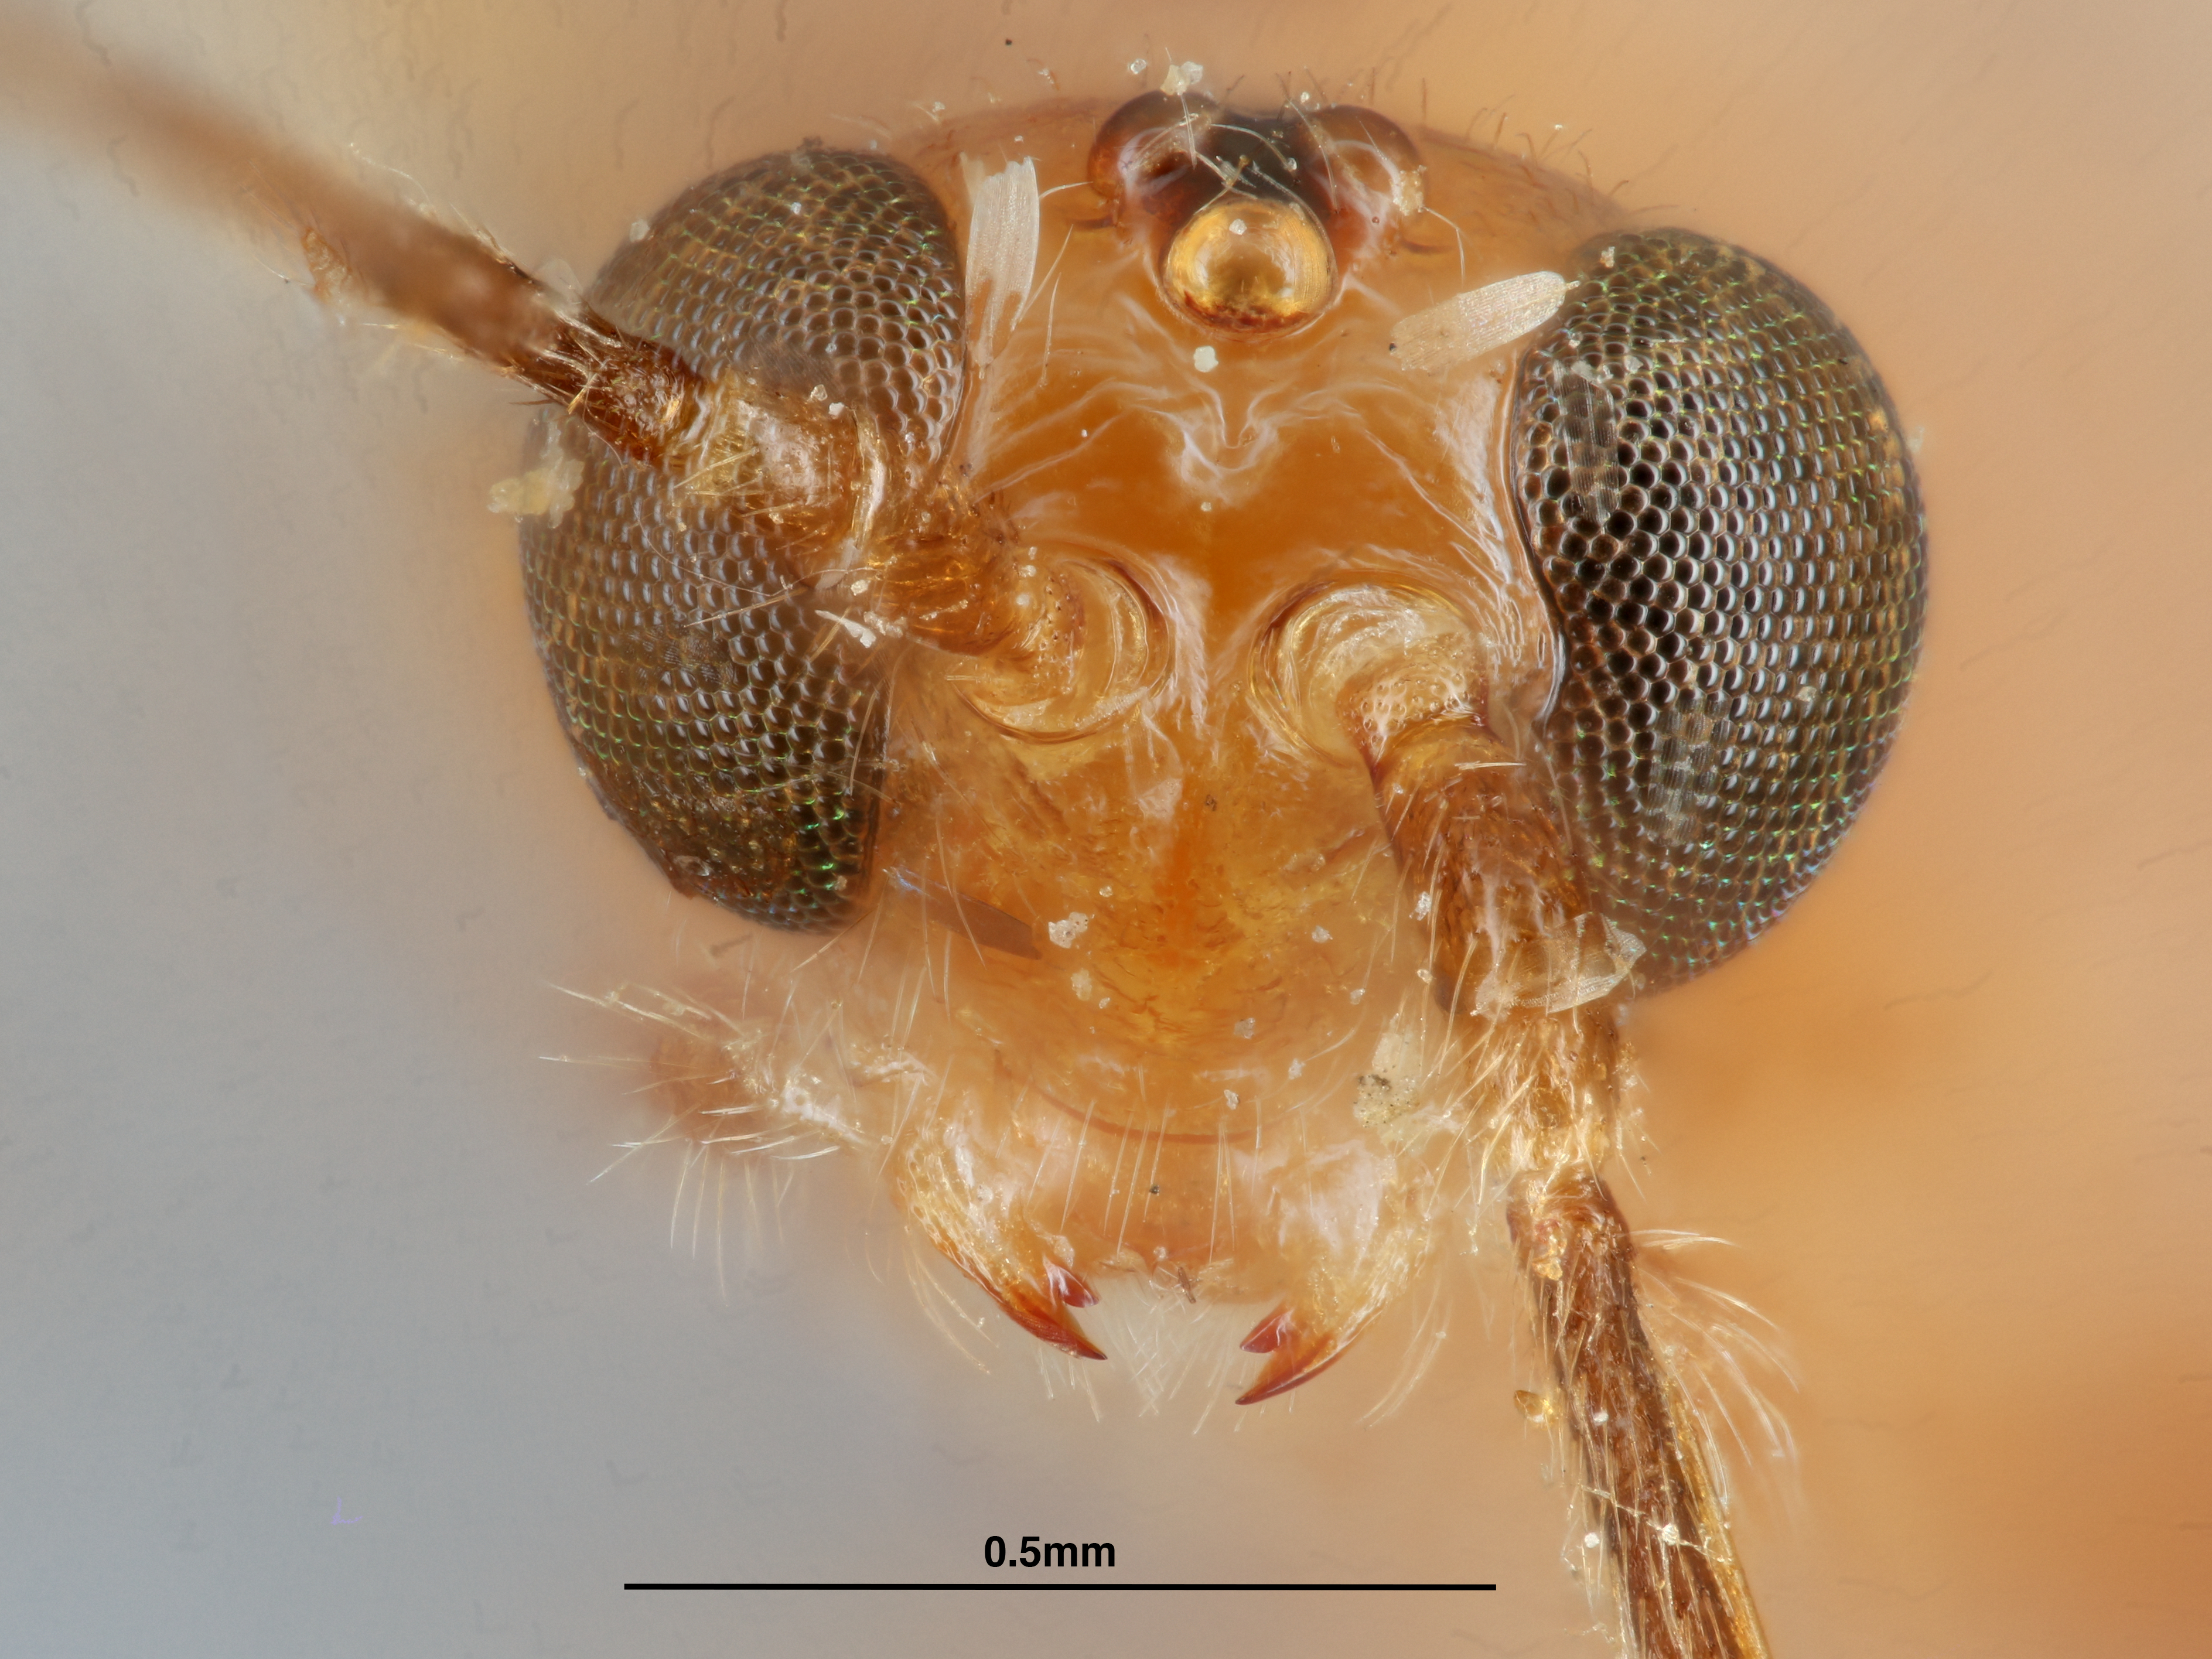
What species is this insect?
Pseudogyroneuron mindanaensis
